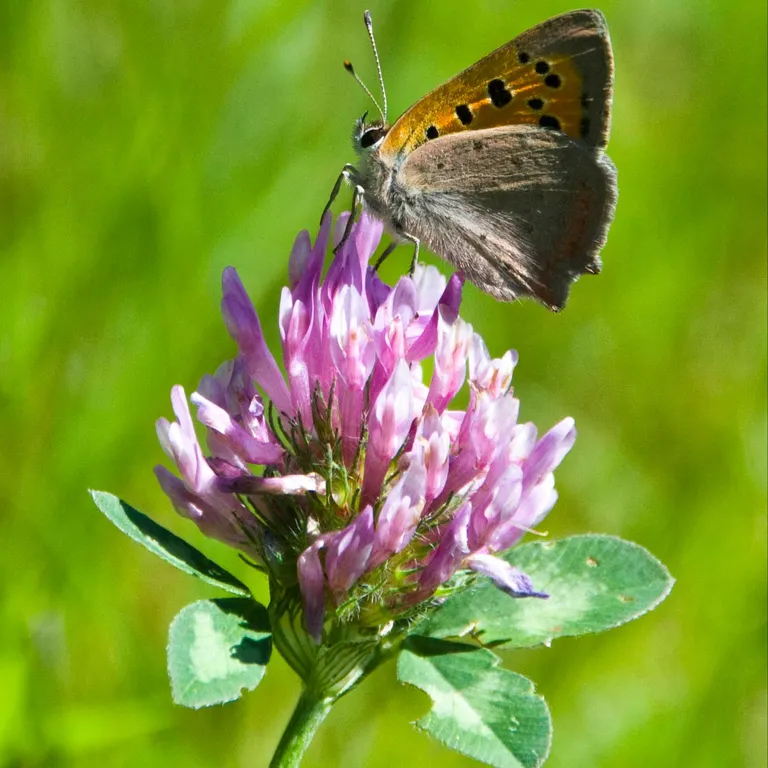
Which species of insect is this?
Lycaena phlaeas
